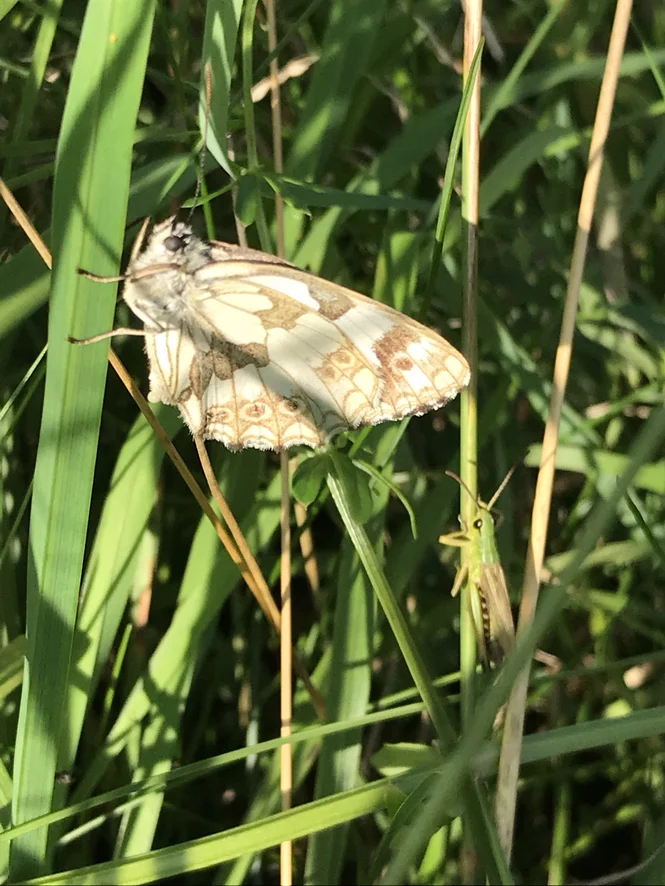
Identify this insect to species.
Melanargia galathea
